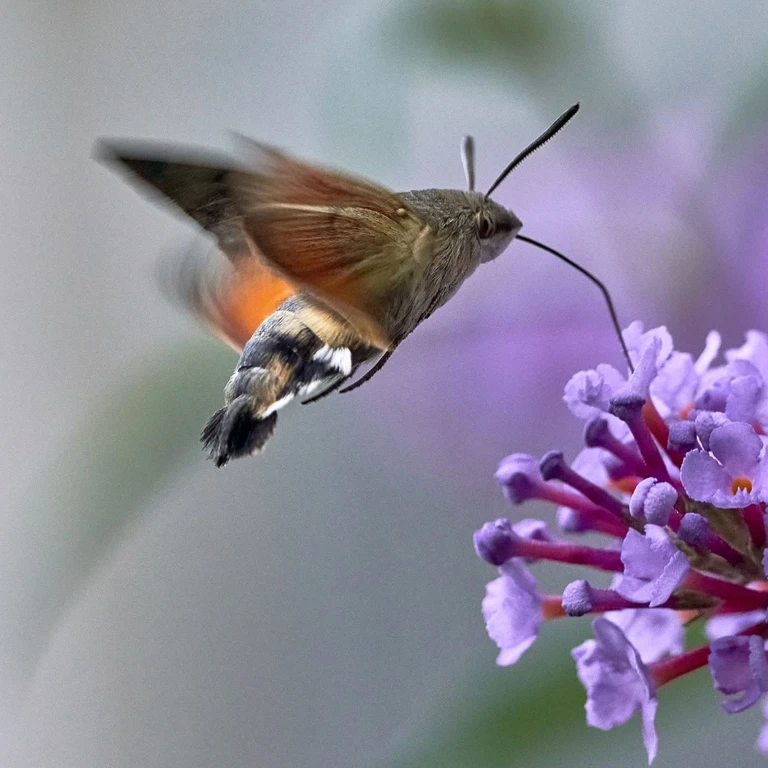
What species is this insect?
Macroglossum stellatarum
